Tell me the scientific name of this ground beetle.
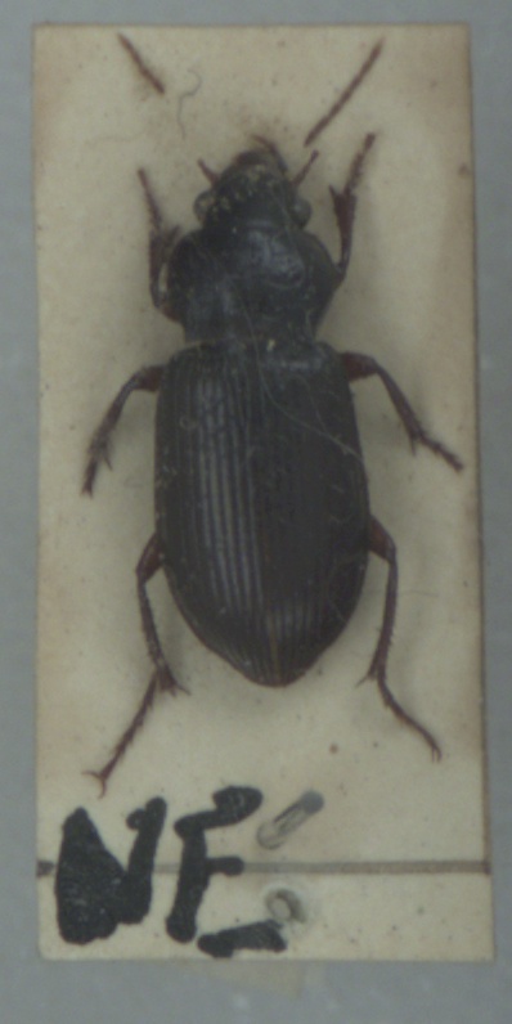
Amara convexiuscula
